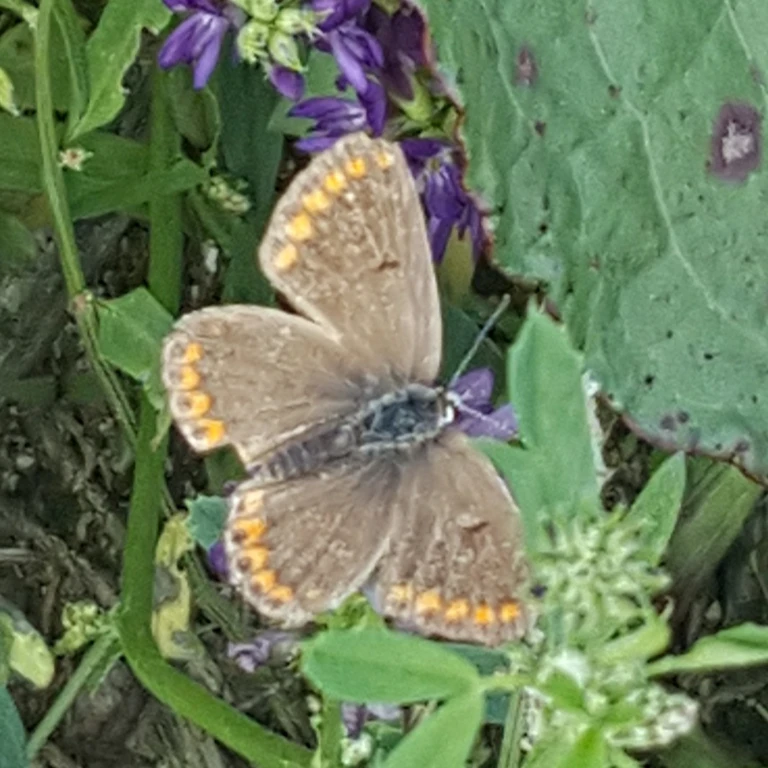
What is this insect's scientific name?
Aricia agestis/artaxerxes
